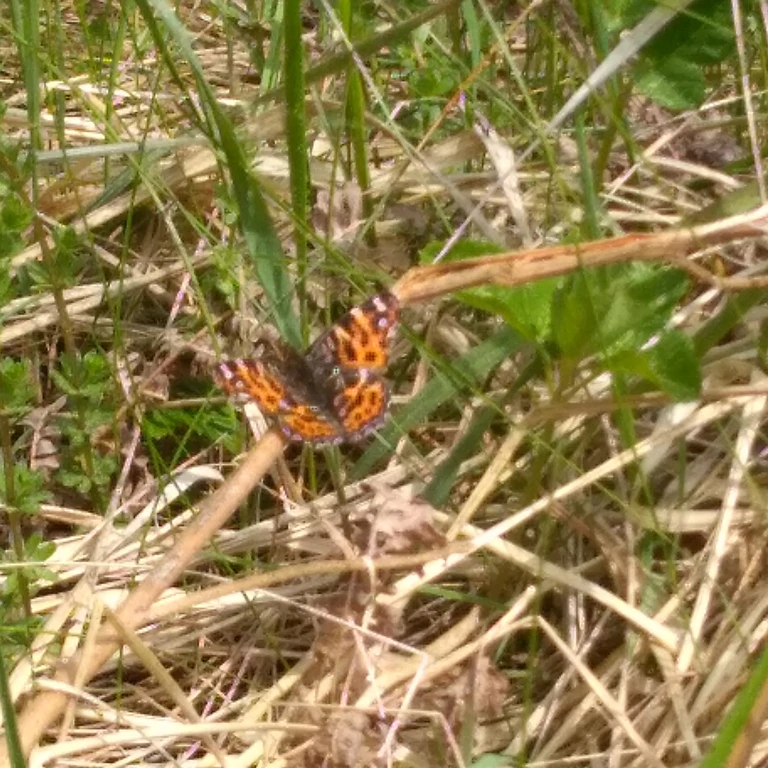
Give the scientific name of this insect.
Araschnia levana
